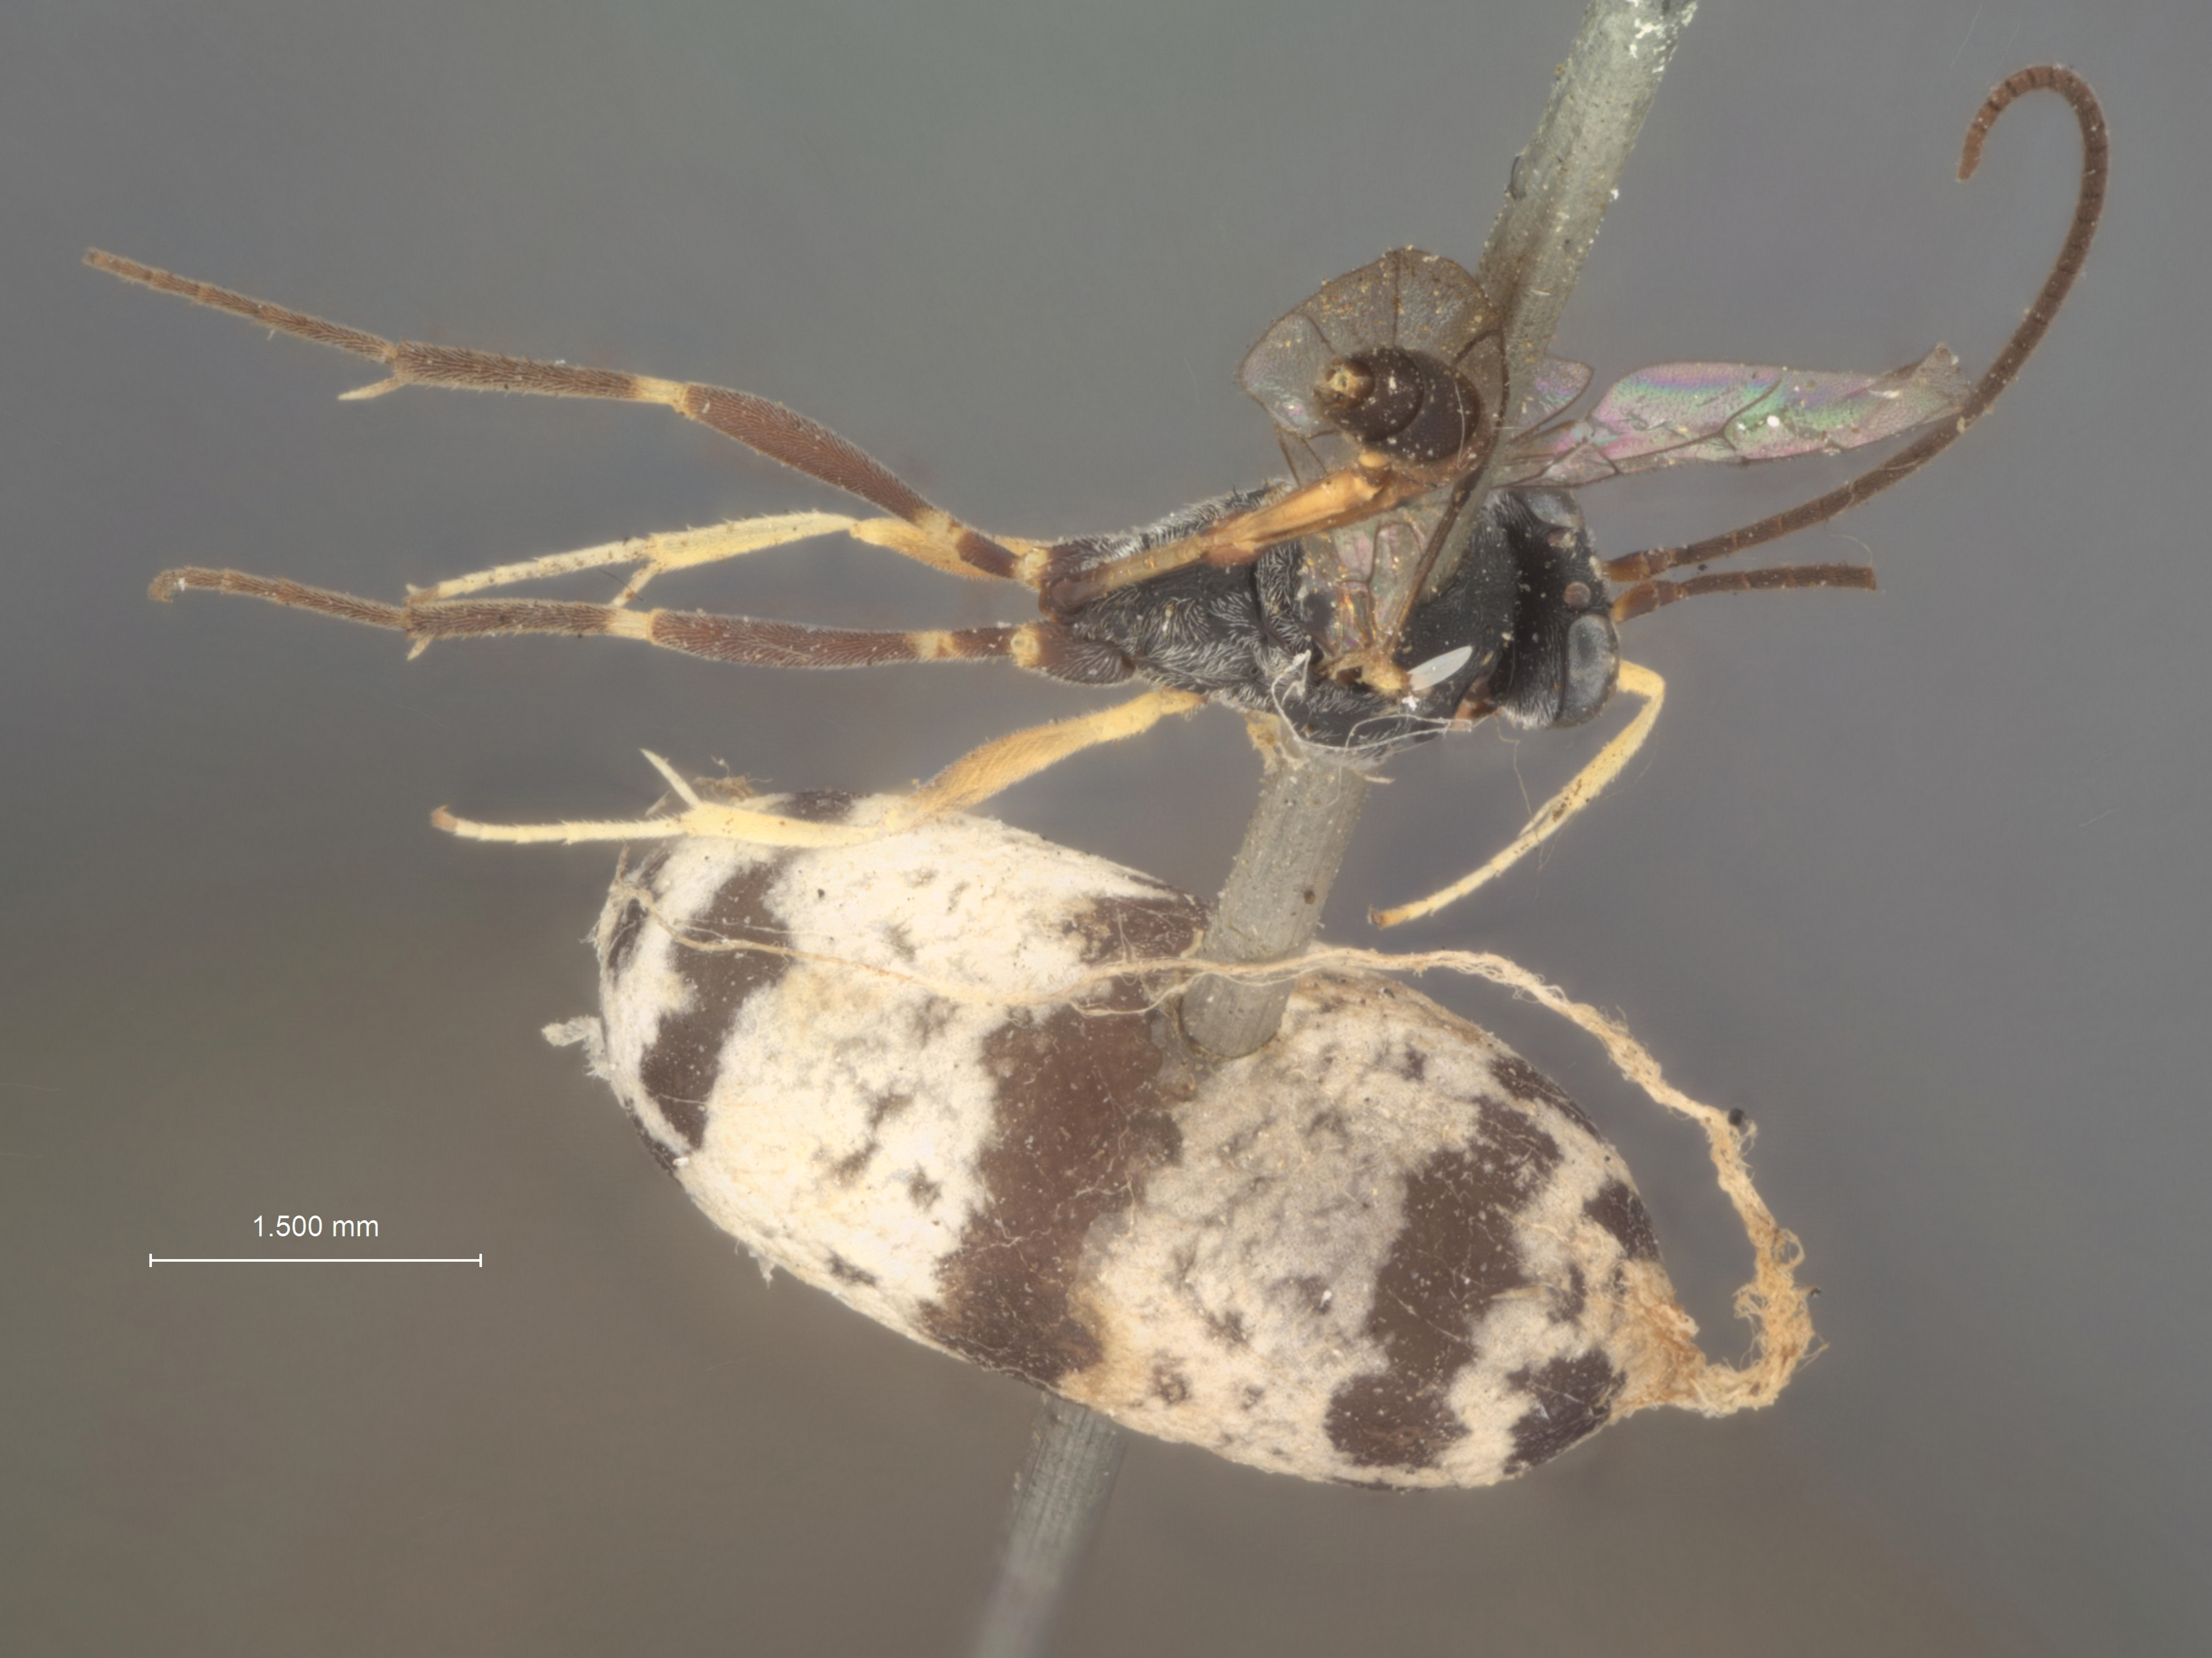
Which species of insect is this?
Charops annulipes
